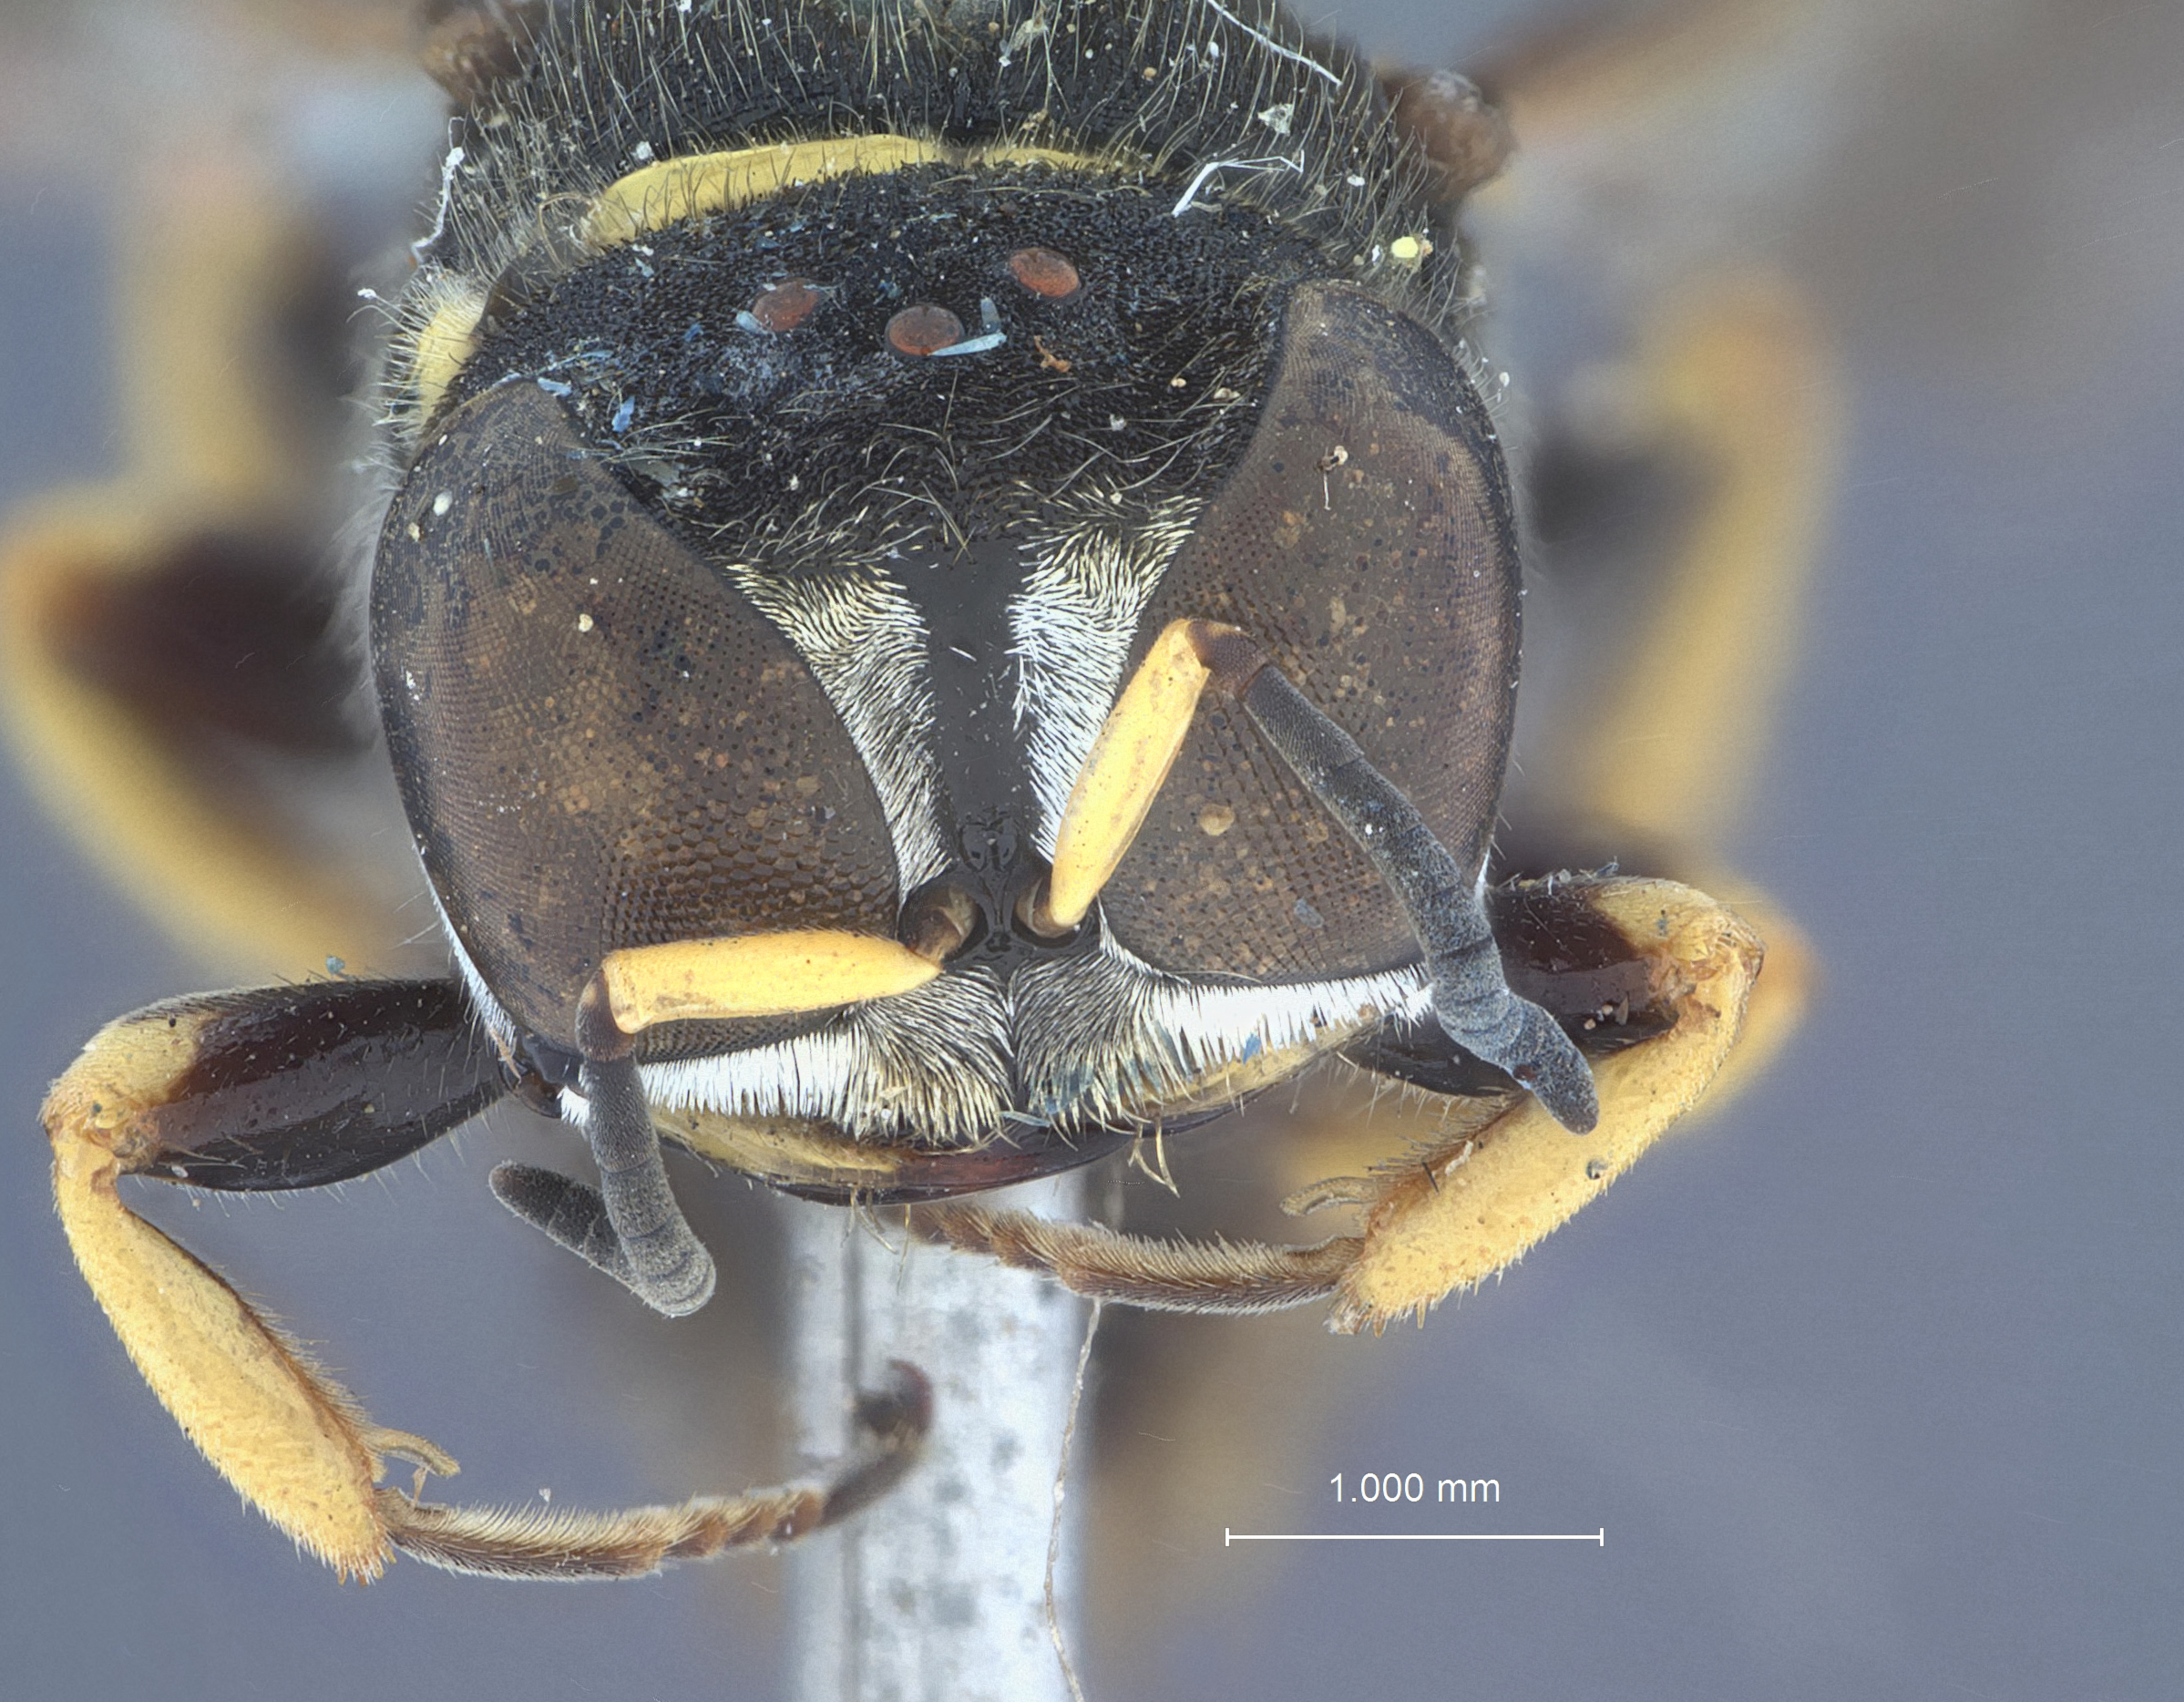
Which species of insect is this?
Ectemnius teleges
